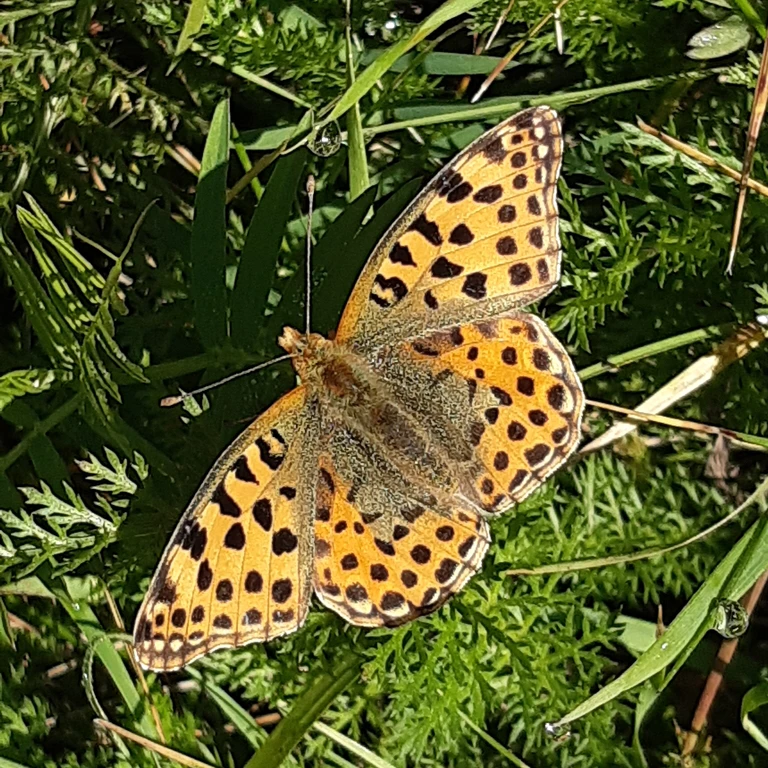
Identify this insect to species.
Issoria lathonia
